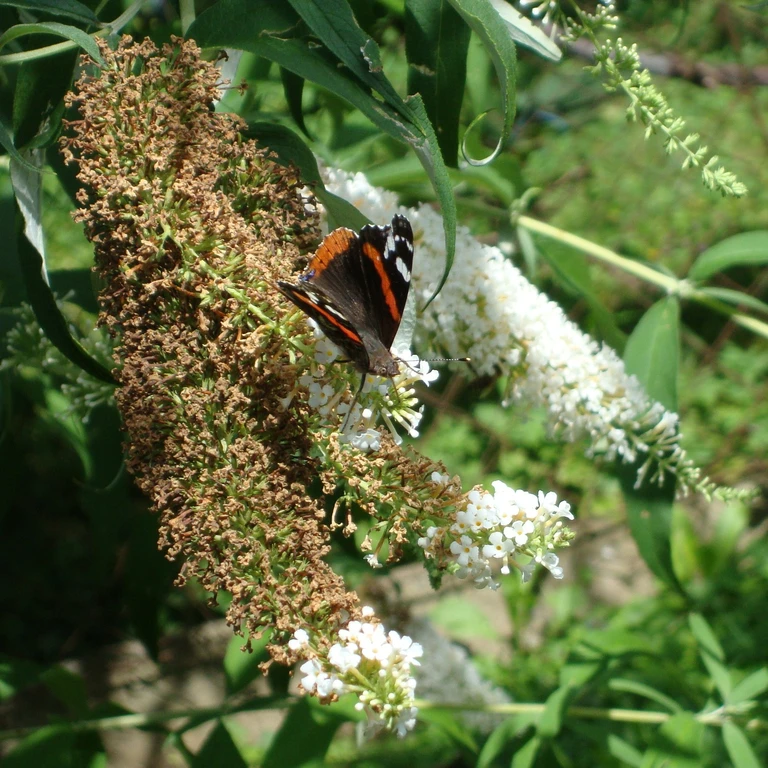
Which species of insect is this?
Vanessa atalanta
